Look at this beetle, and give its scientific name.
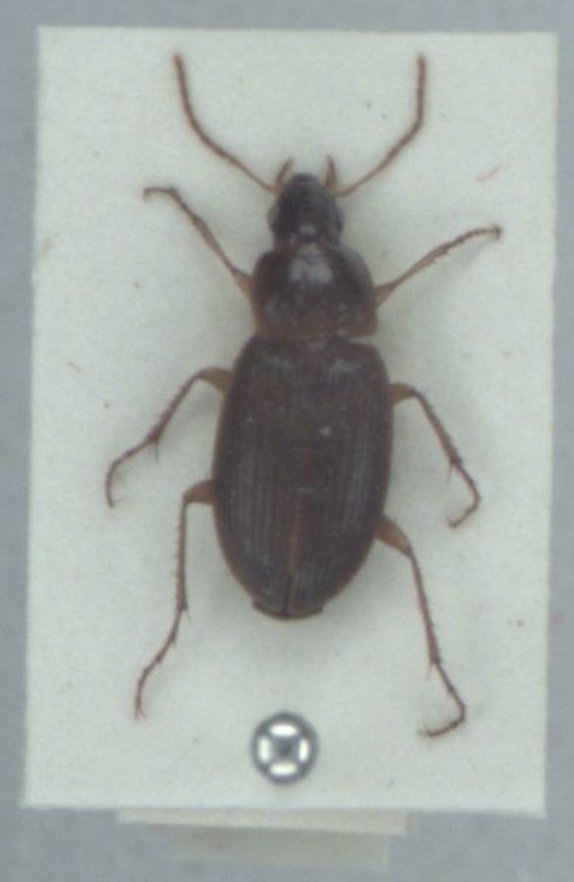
Calathus mollis
